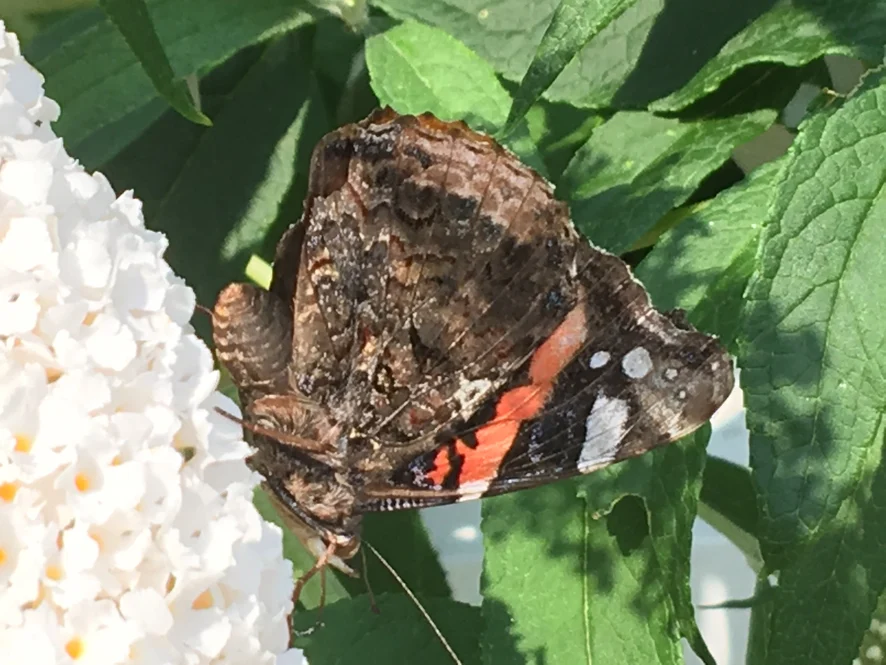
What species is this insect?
Vanessa atalanta
